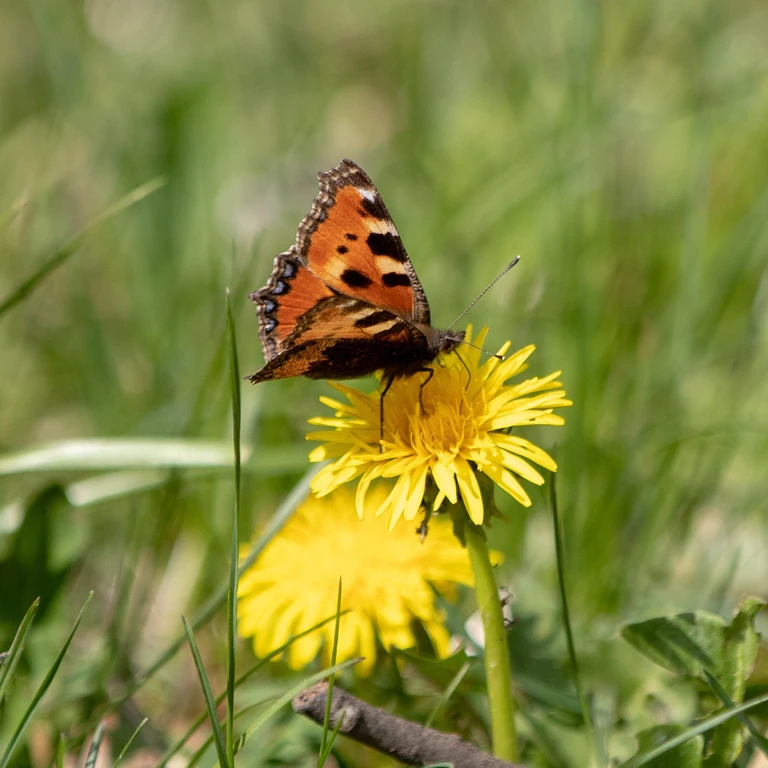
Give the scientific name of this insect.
Aglais urticae
